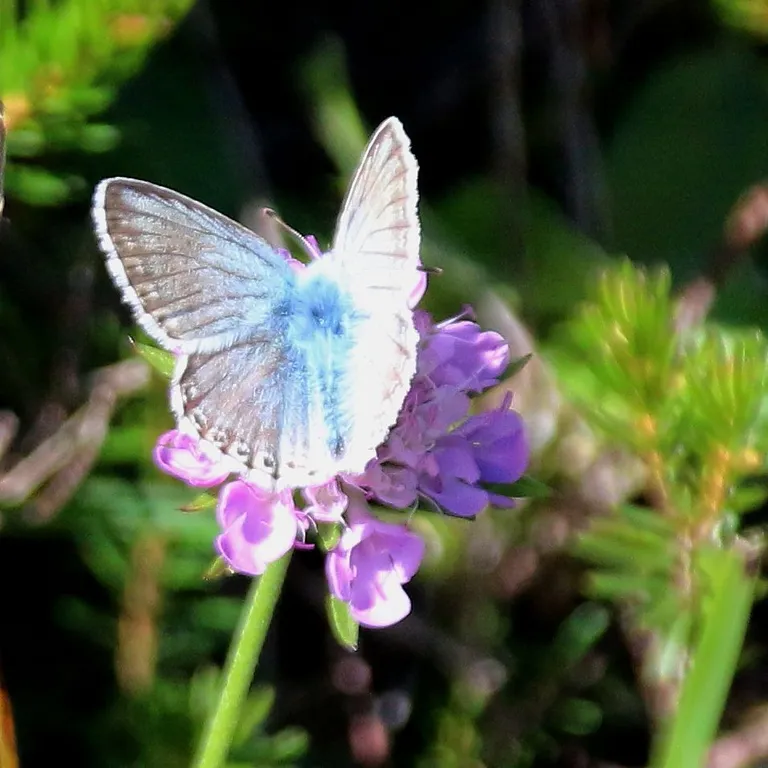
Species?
Lysandra coridon
